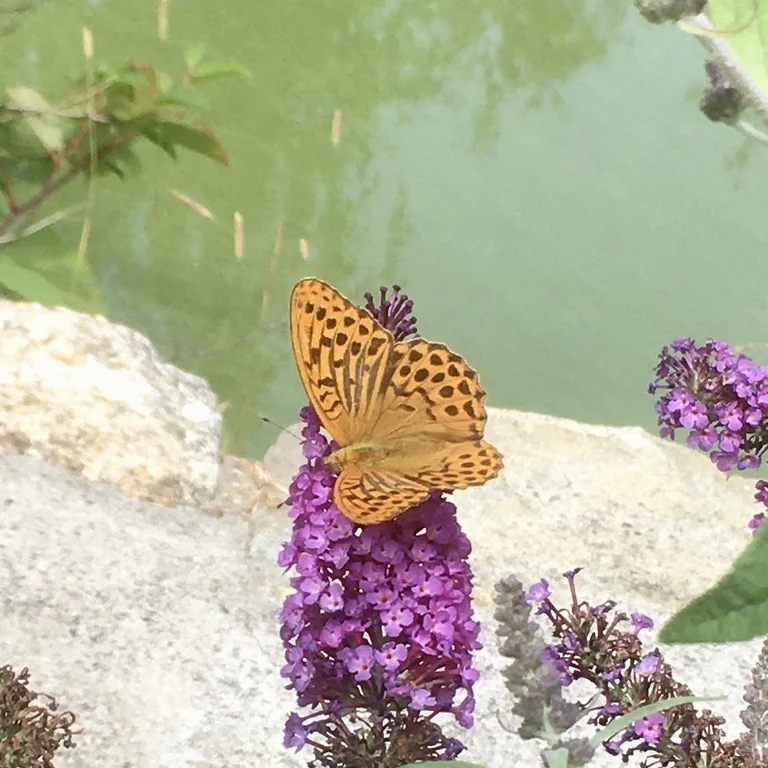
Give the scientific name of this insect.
Argynnis paphia
